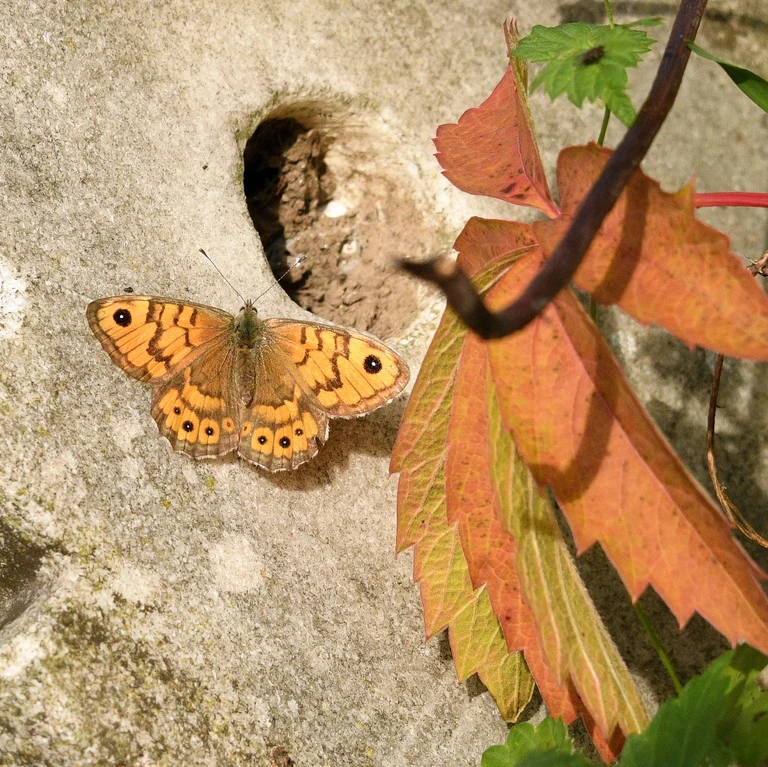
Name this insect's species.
Lasiommata megera (also Pararge megera)
